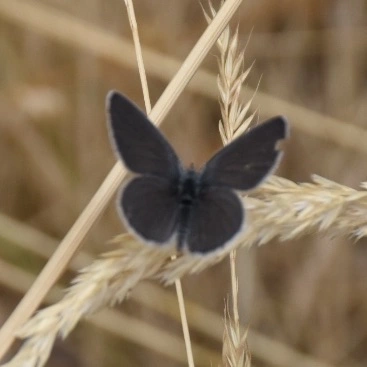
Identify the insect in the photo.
Cupido minimus
